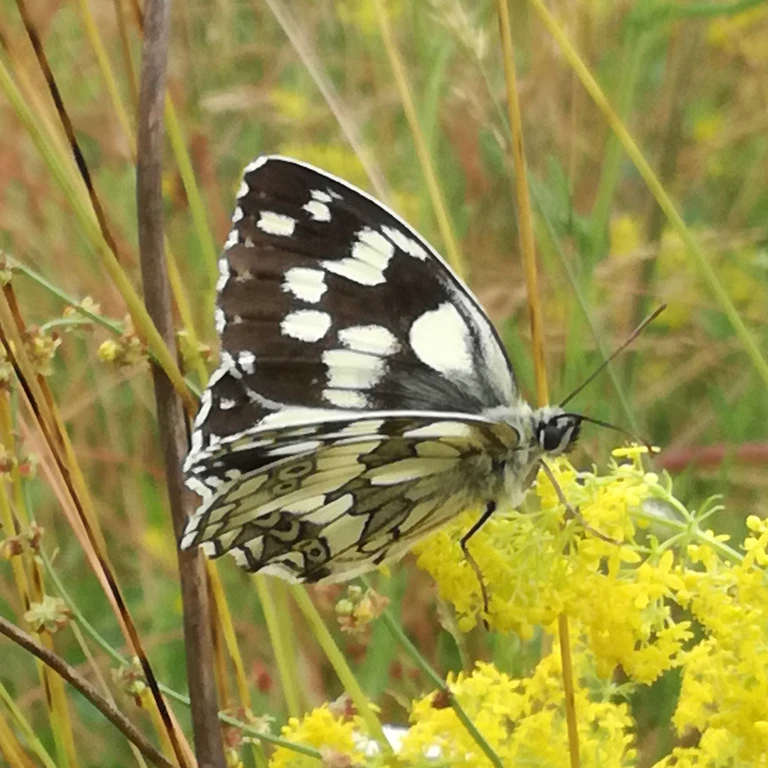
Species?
Melanargia galathea
